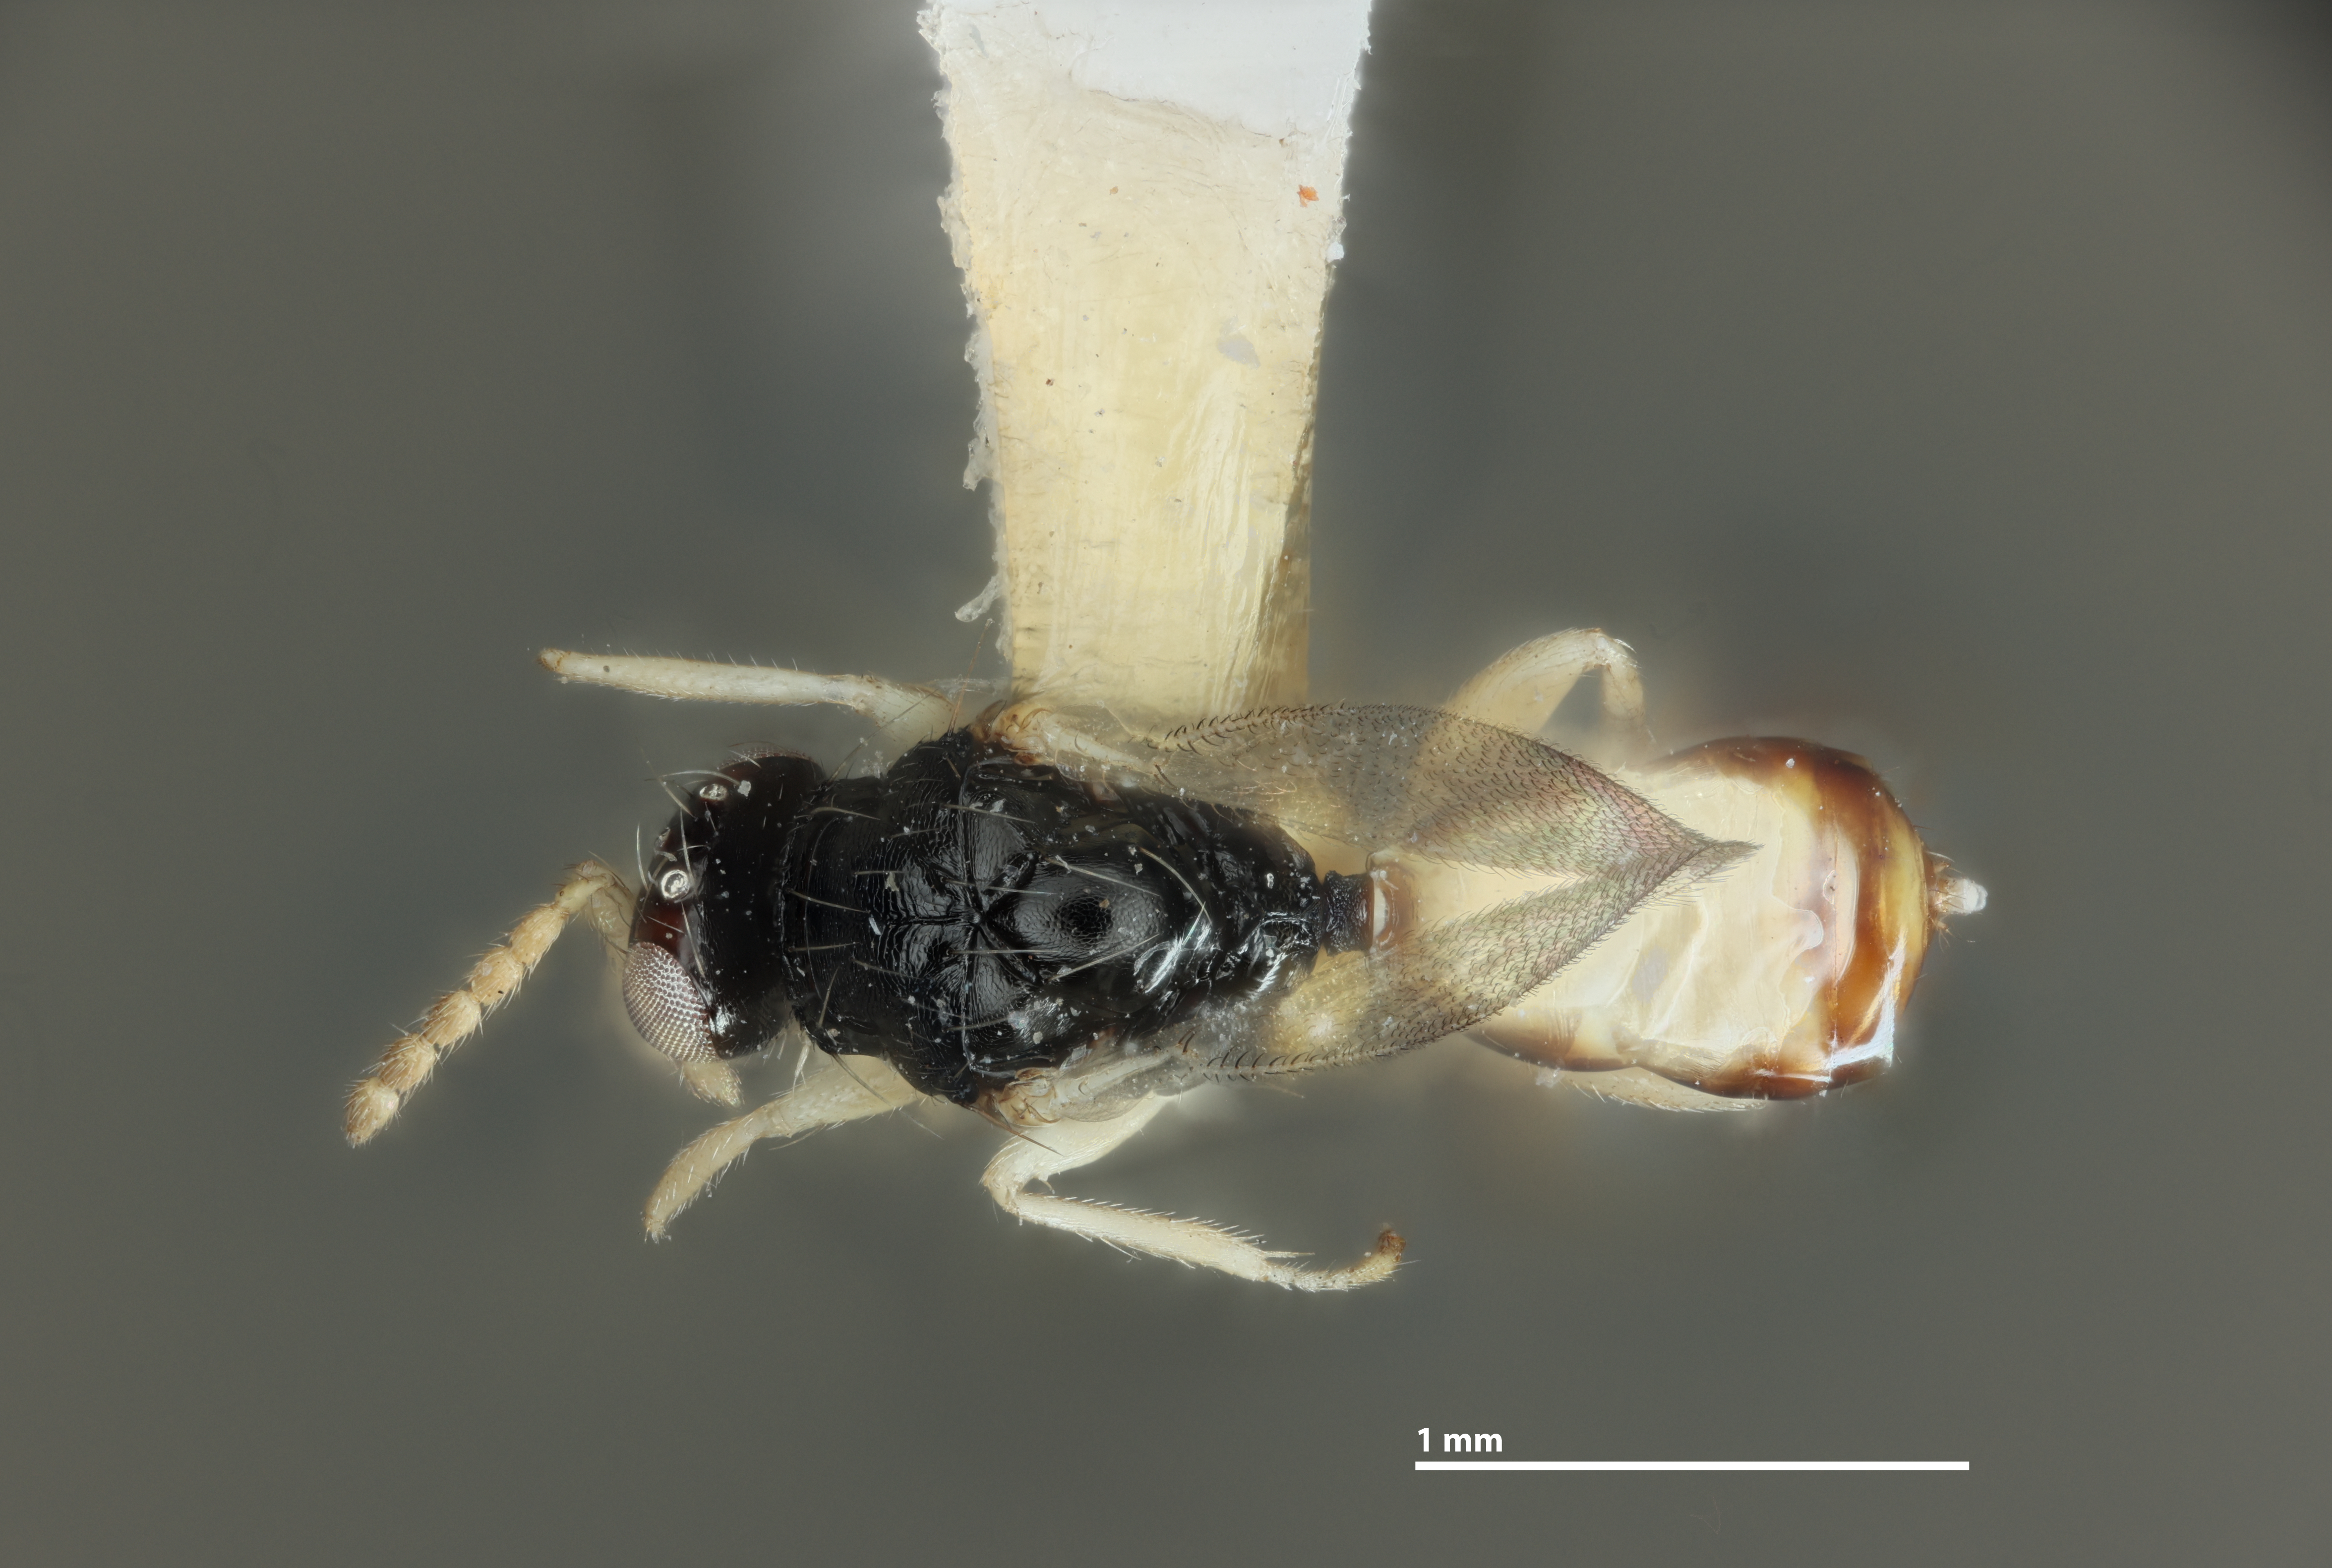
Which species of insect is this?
Euplectrus mariae
